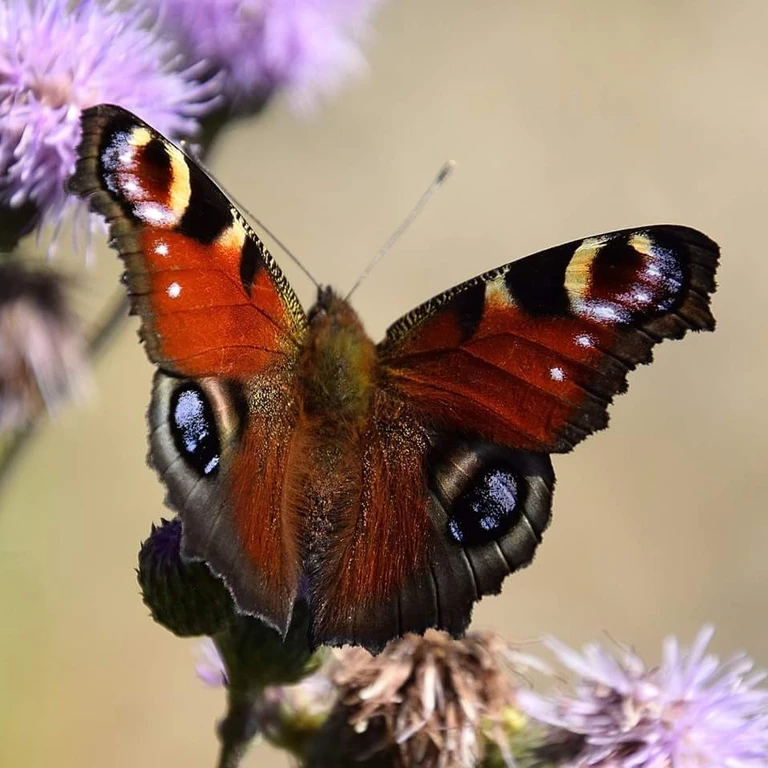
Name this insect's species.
Aglais io
